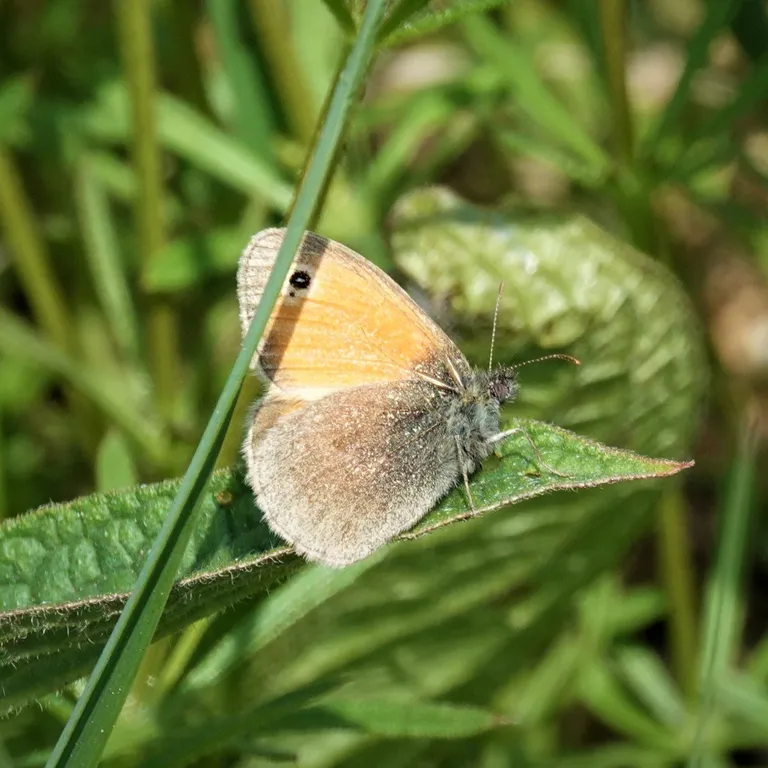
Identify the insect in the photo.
Coenonympha pamphilus
